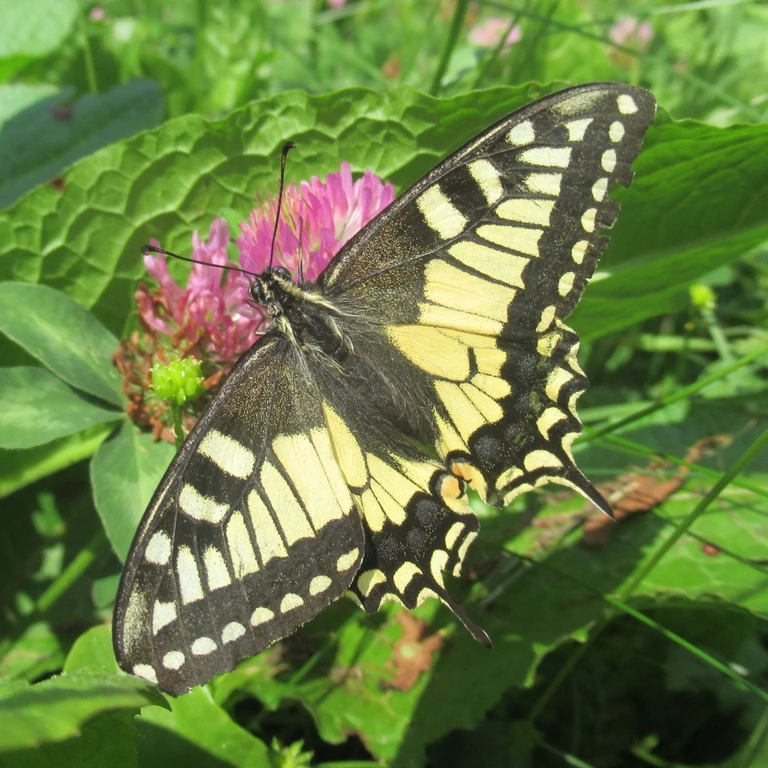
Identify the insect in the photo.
Papilio machaon
